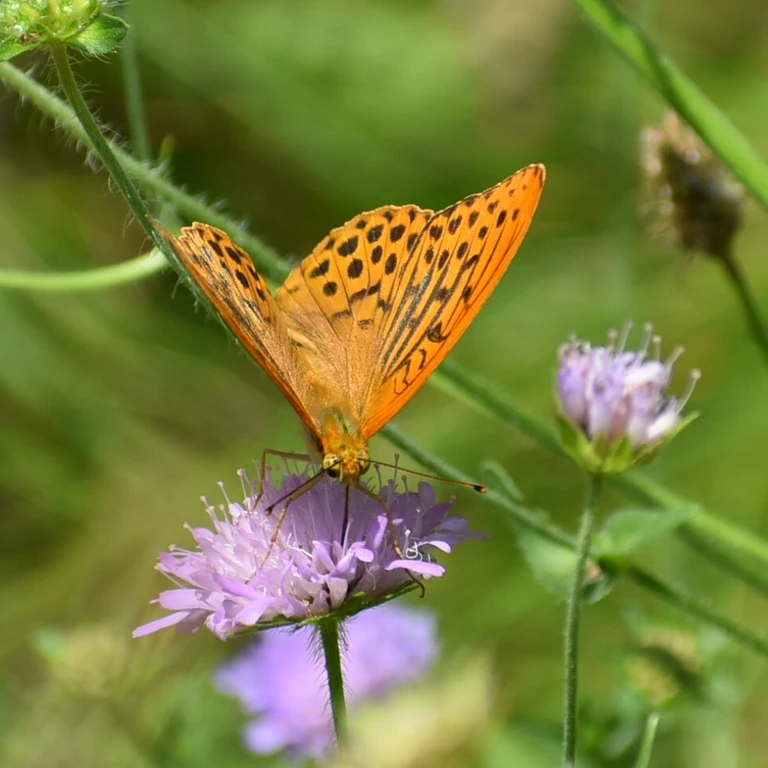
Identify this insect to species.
Argynnis paphia
